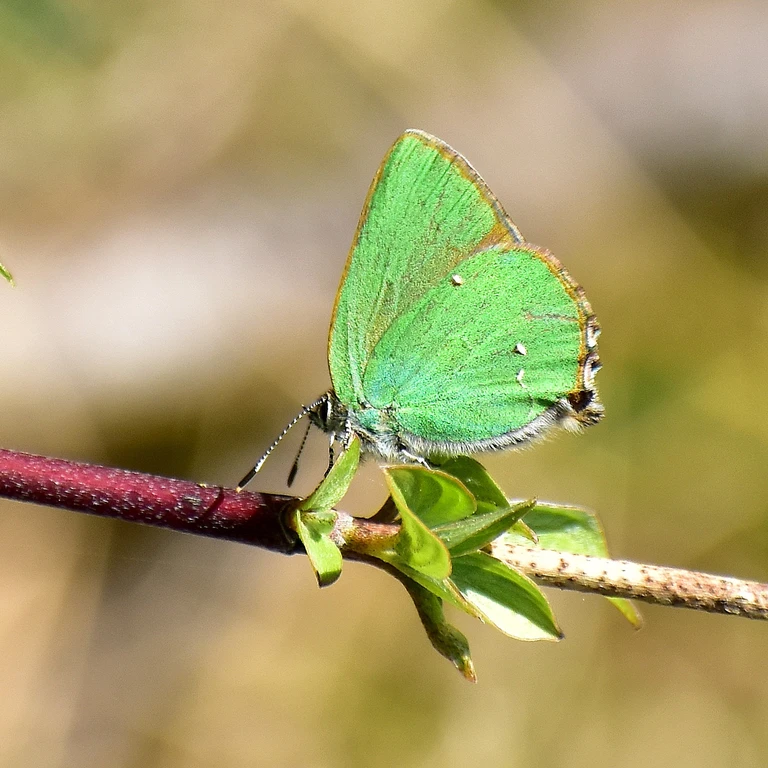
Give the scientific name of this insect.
Callophrys rubi
